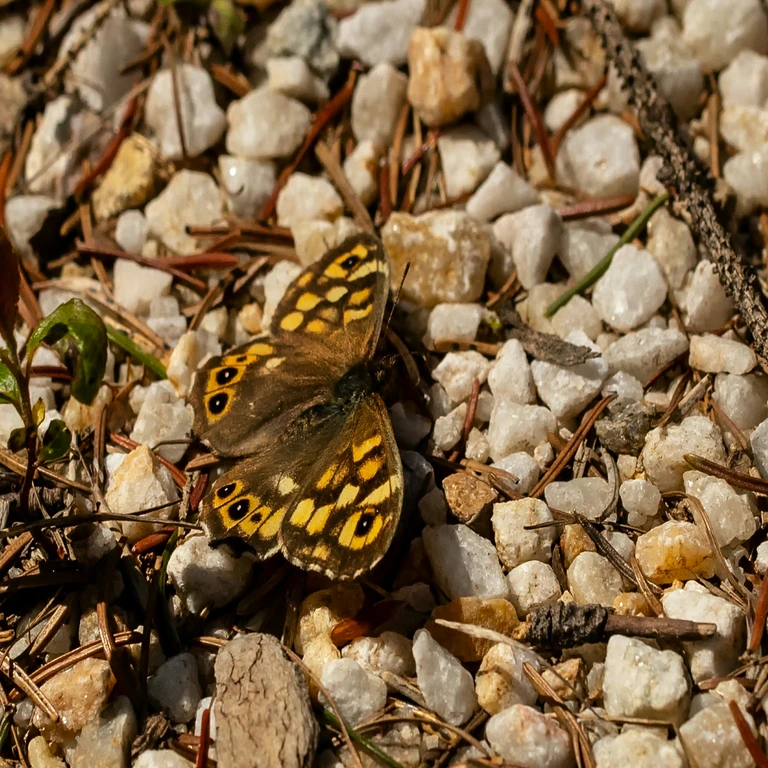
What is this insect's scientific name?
Pararge aegeria
